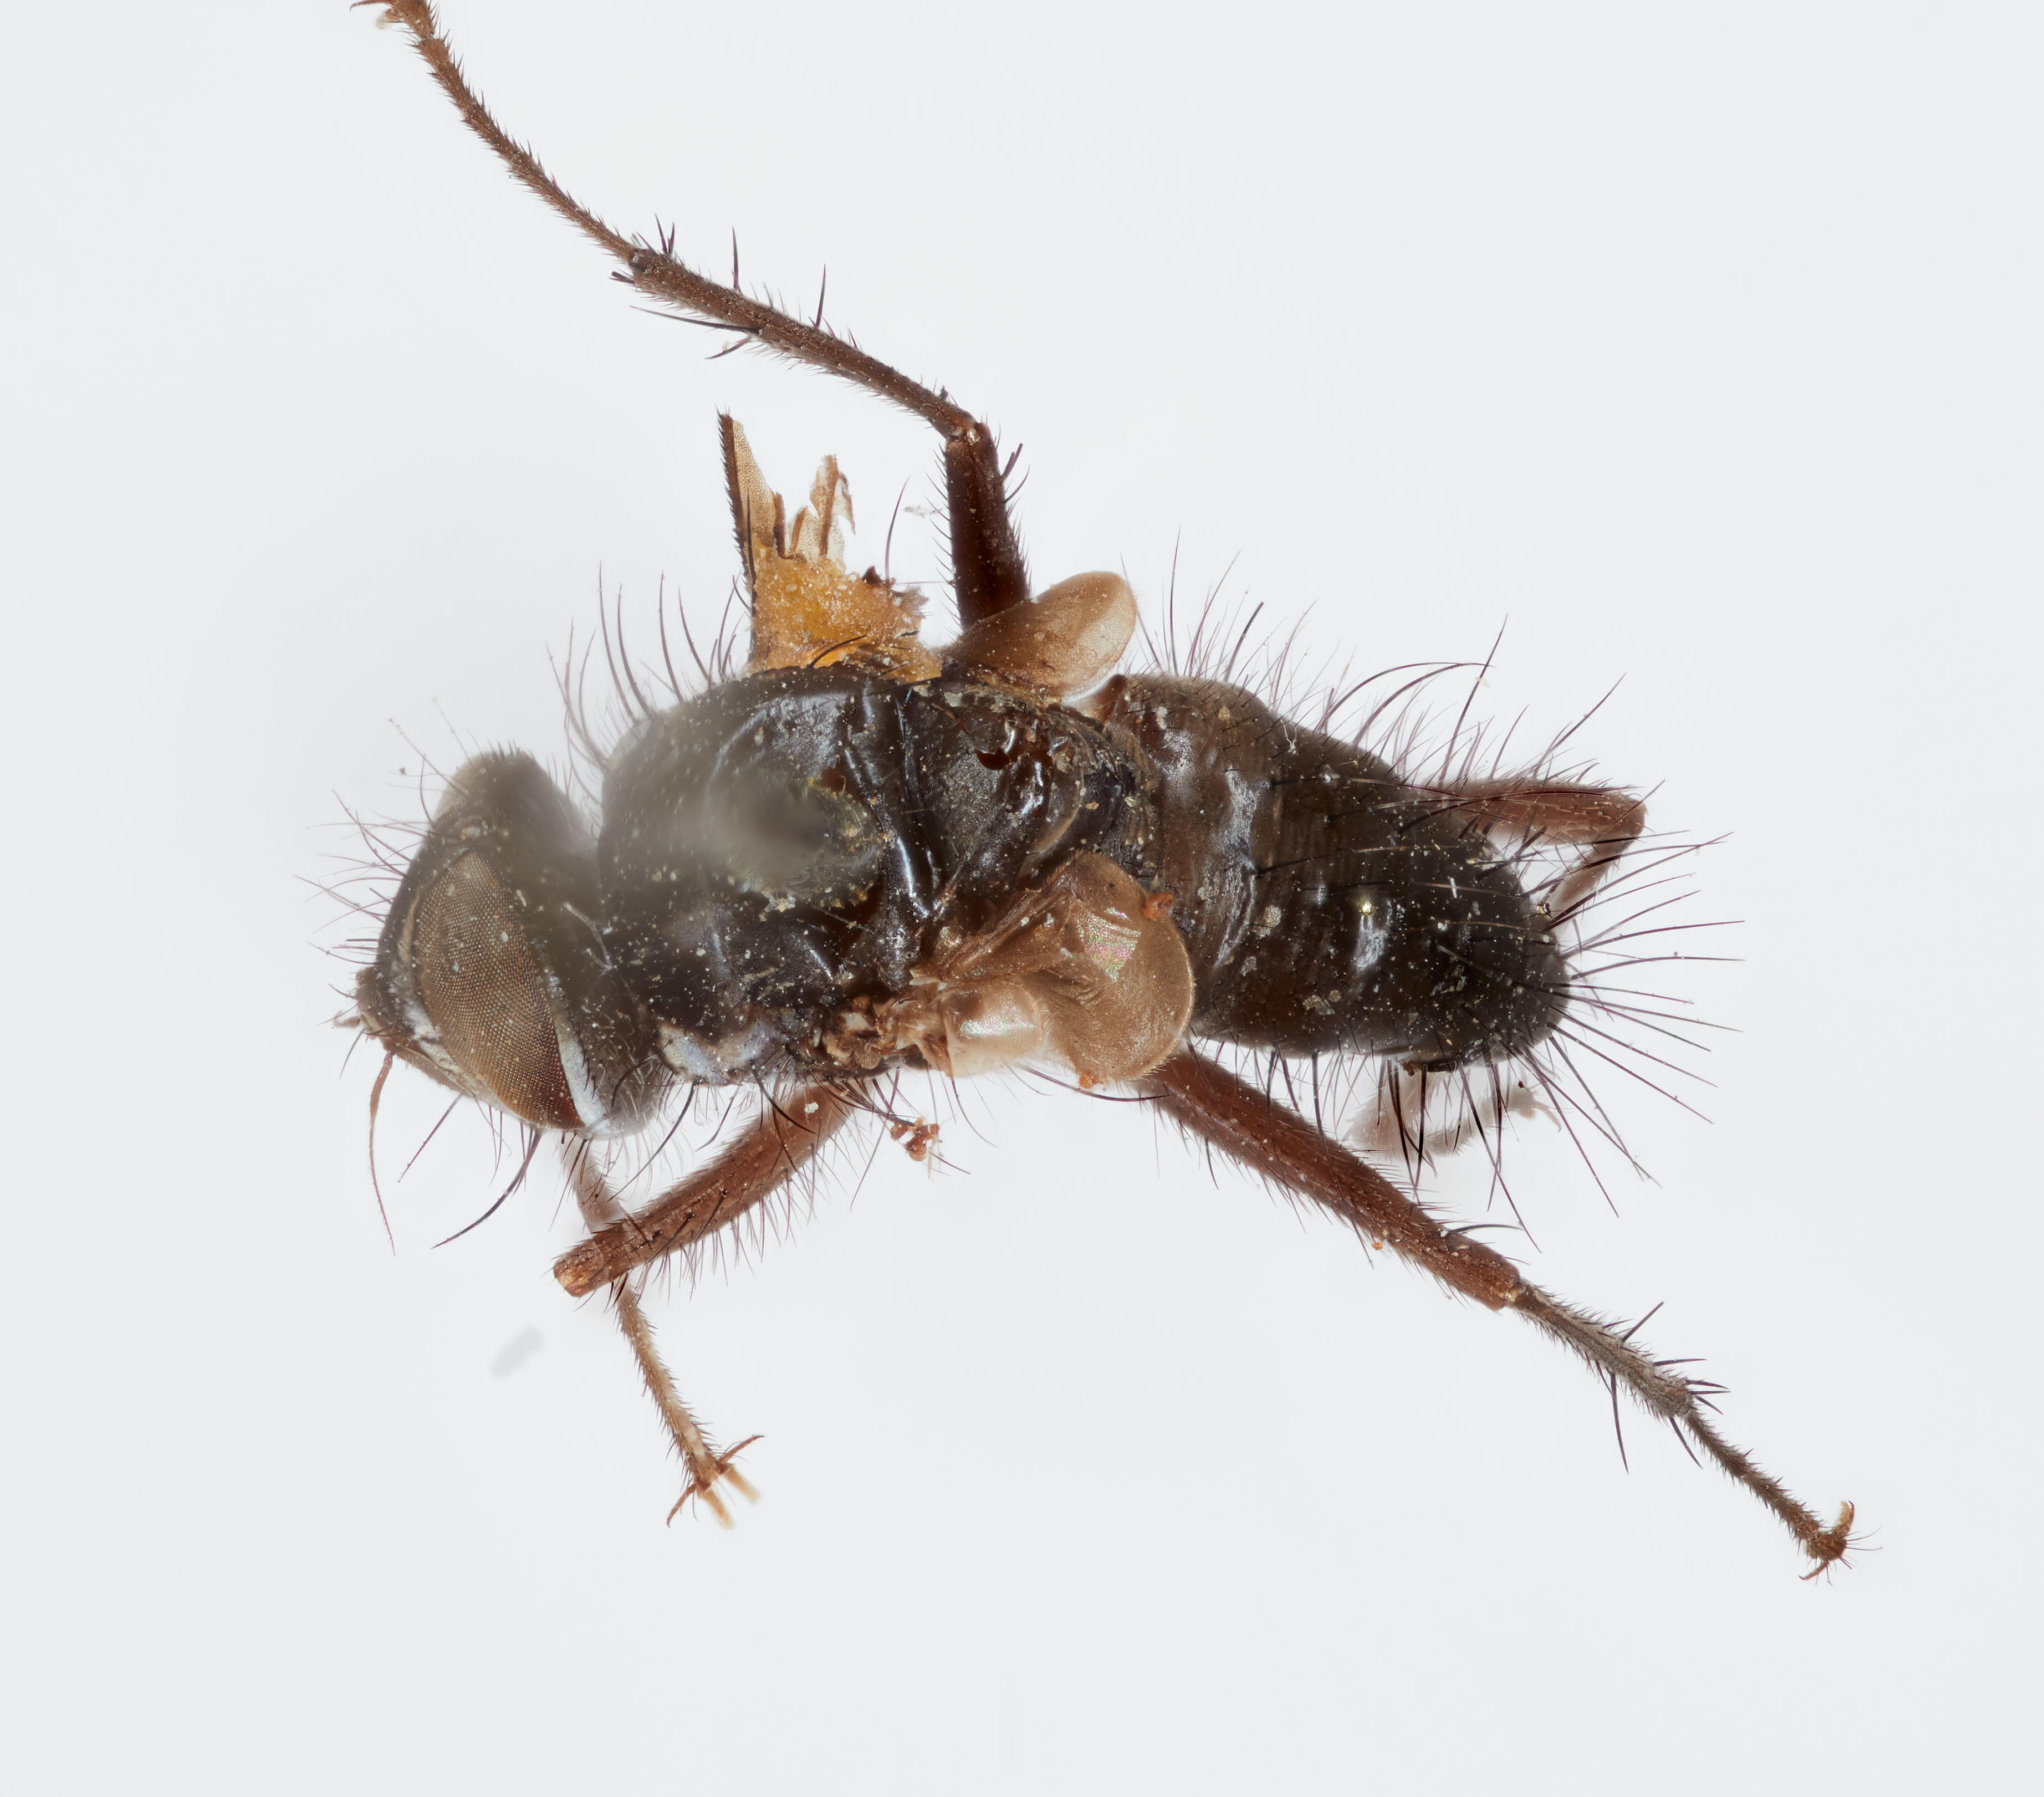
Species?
Celatoria spinosa
